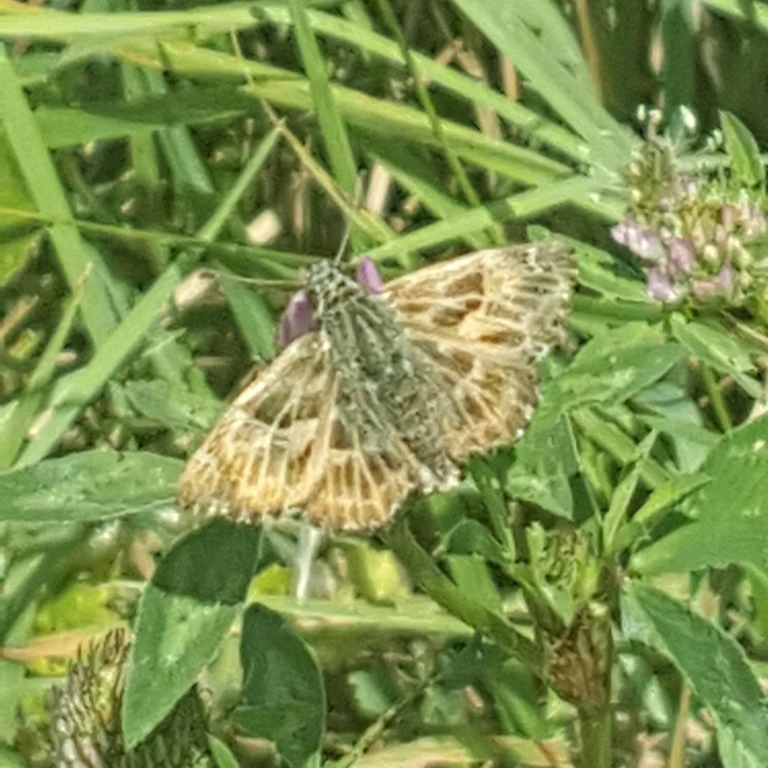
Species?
Carcharodus alceae
